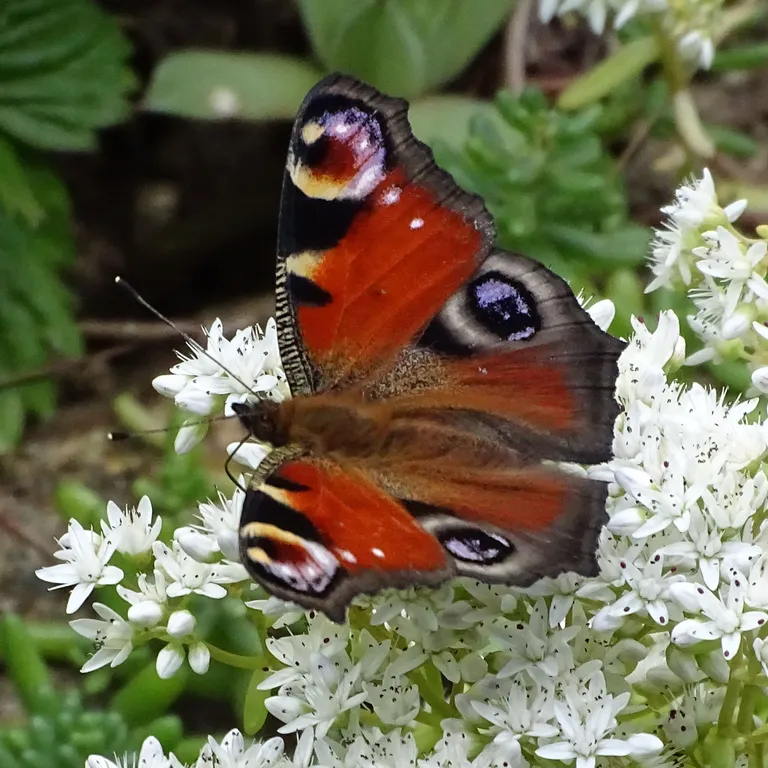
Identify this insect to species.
Aglais io
